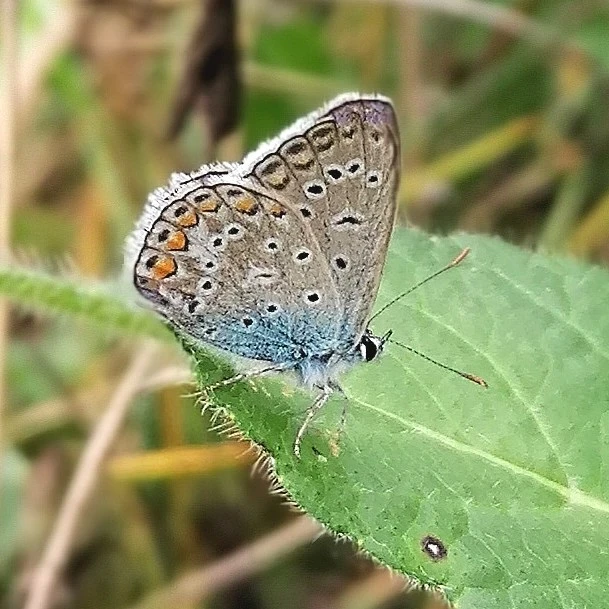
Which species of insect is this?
Polyommatus icarus
